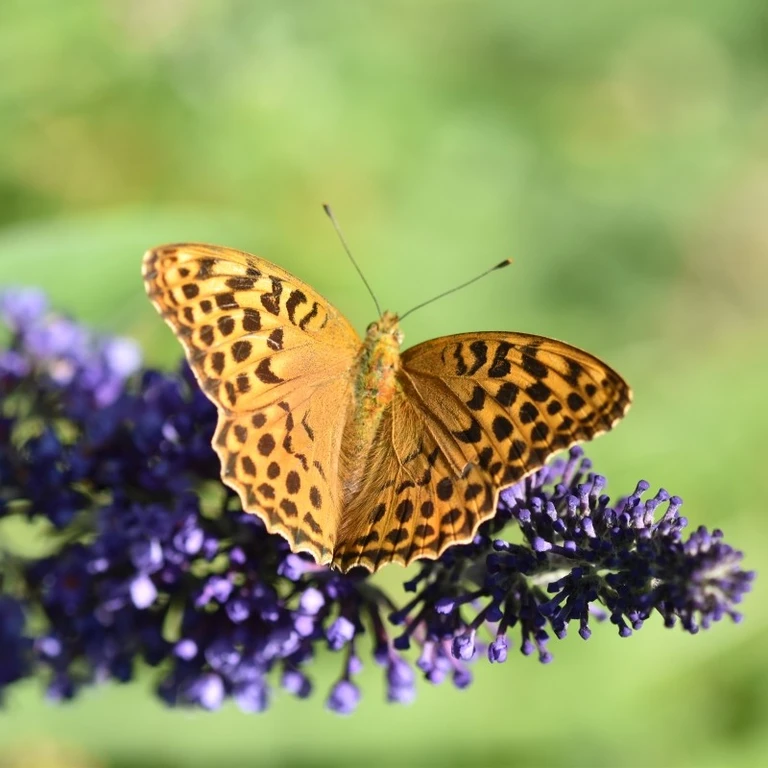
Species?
Argynnis paphia
